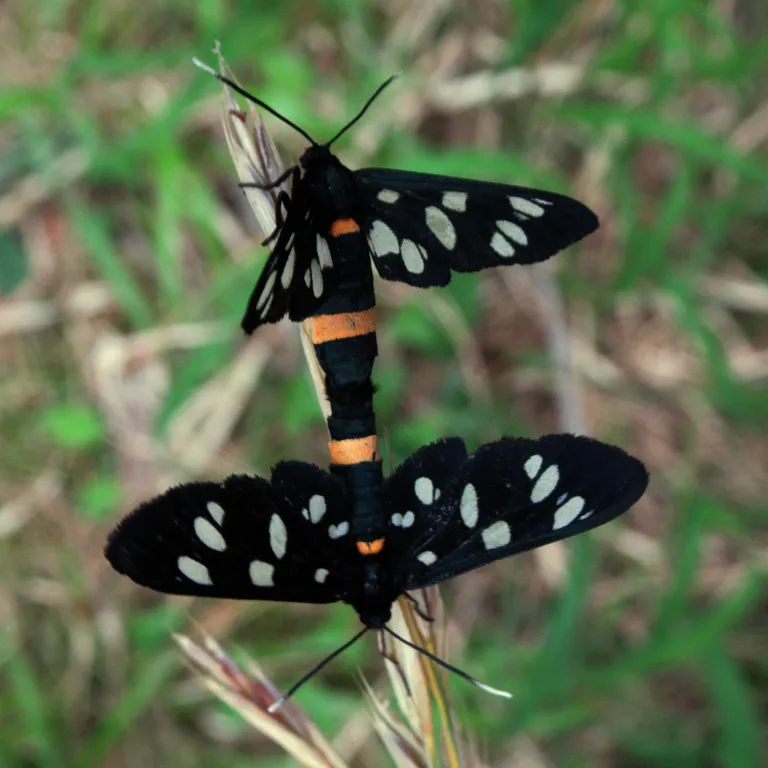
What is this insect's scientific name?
Amata phegea
